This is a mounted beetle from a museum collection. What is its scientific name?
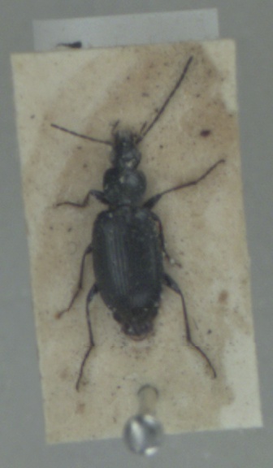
Agonum gracile
